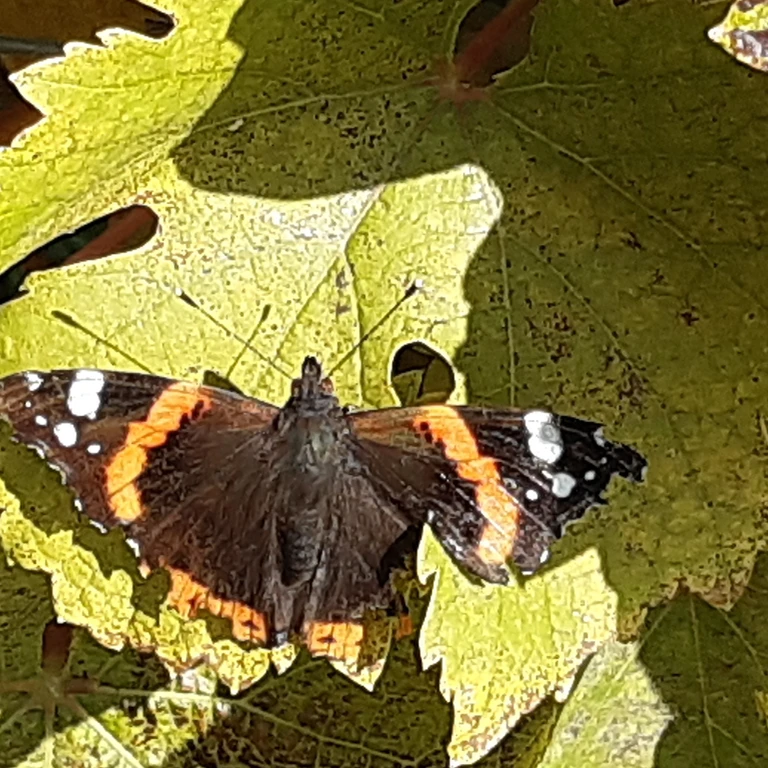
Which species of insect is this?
Vanessa atalanta
